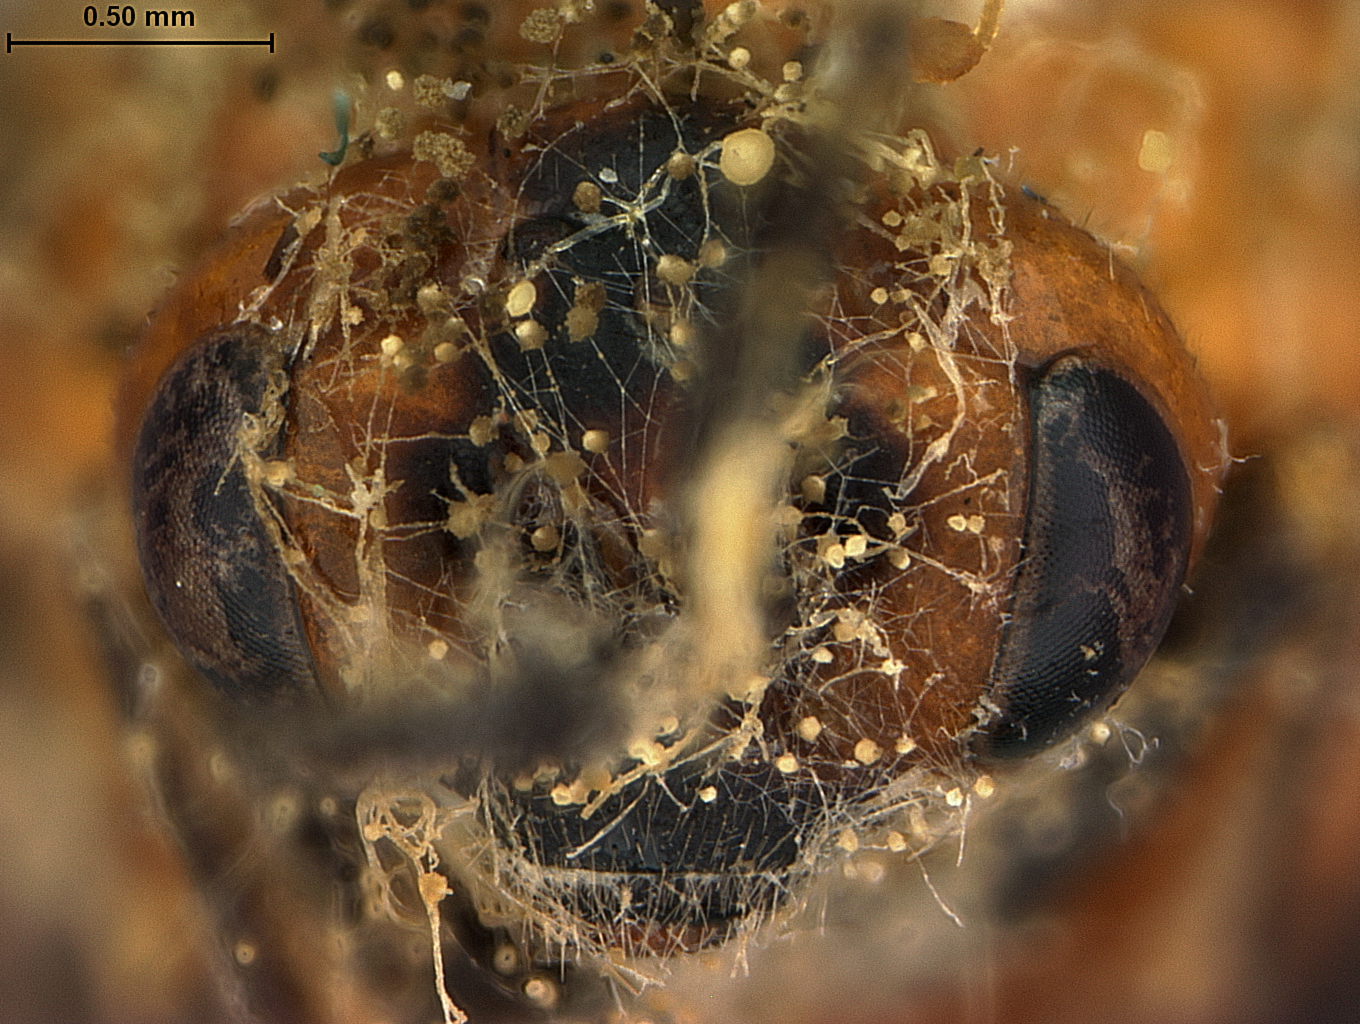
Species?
Sphacophilus tenuous
